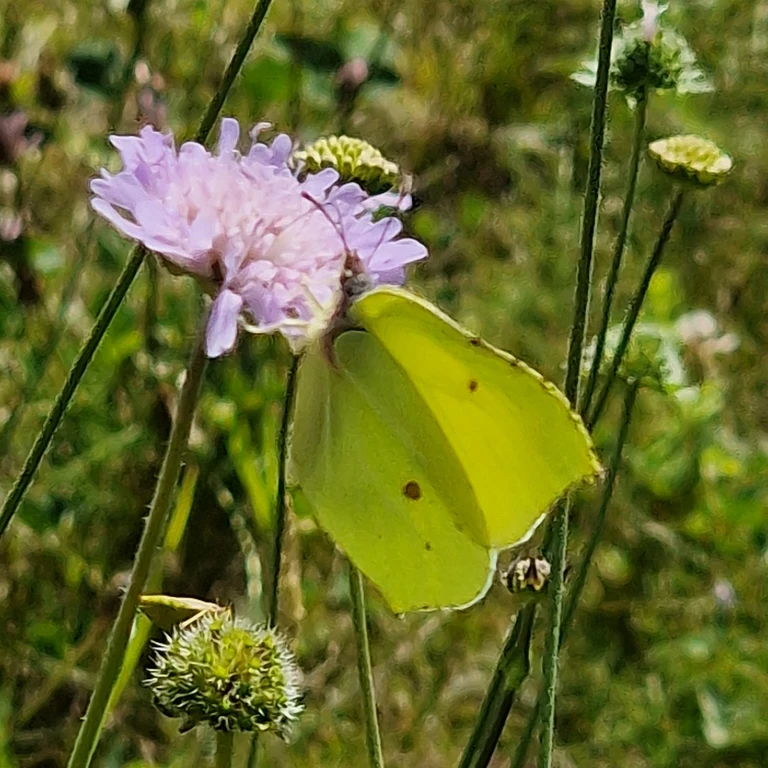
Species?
Gonepteryx rhamni
